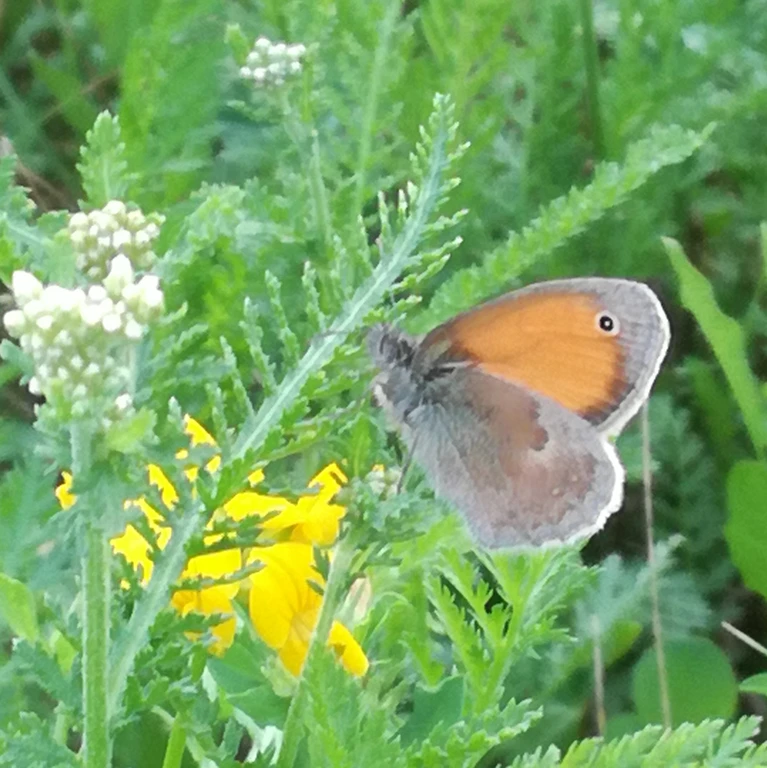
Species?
Coenonympha pamphilus
